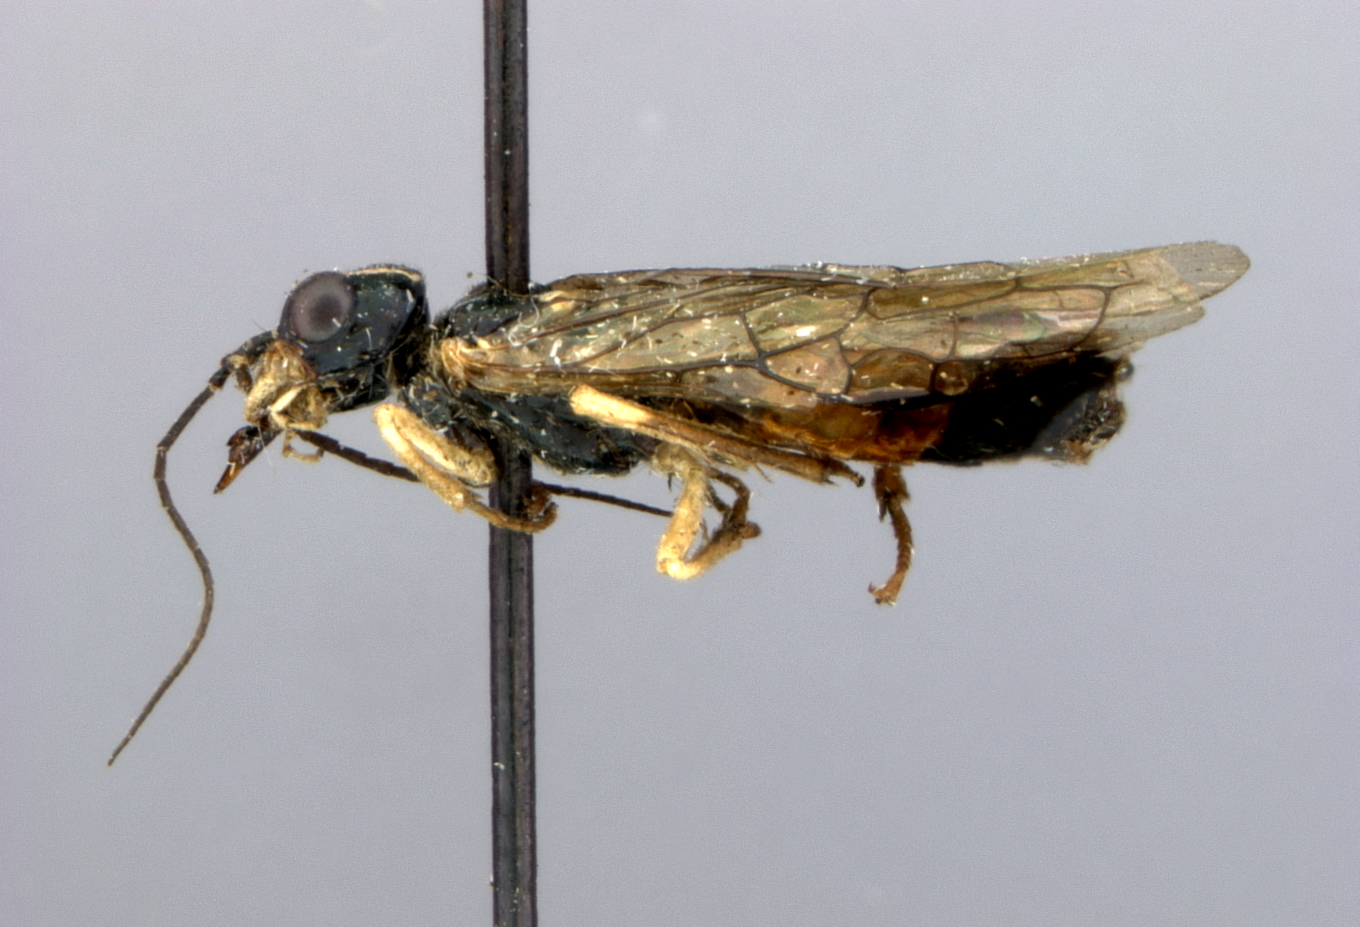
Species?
Pamphilius uniunguis
